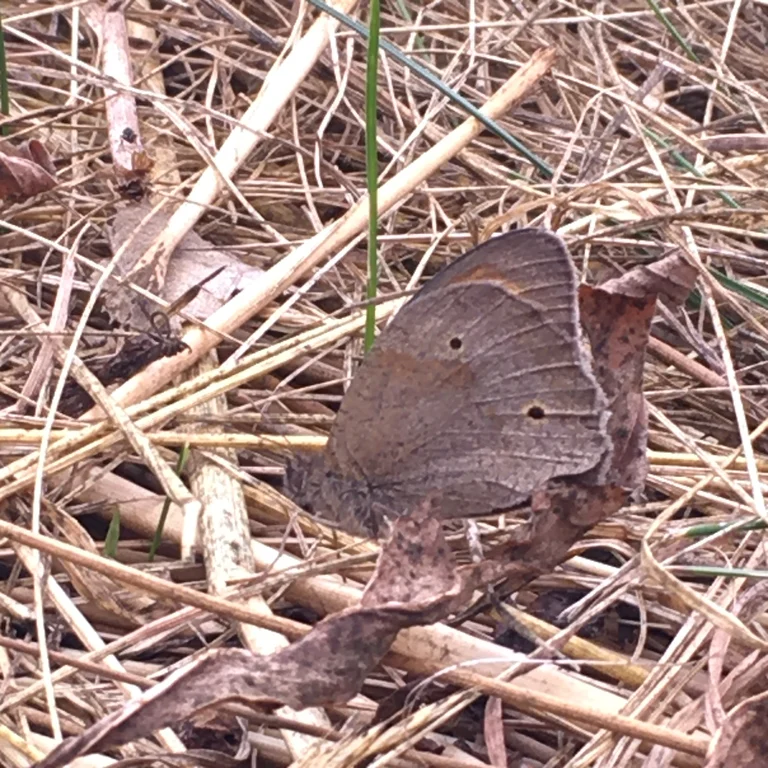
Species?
Maniola jurtina
